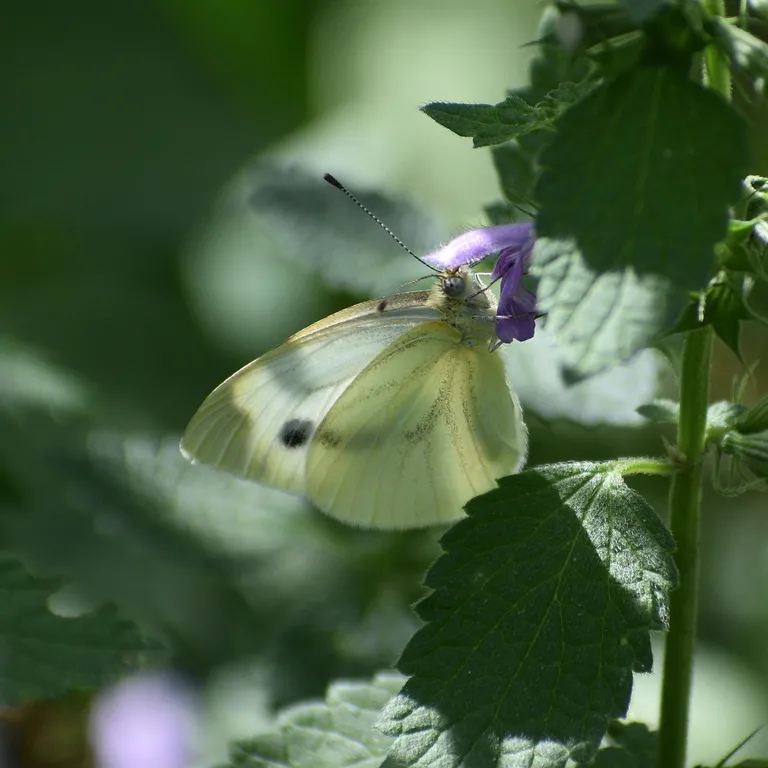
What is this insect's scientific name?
Pieris napi
